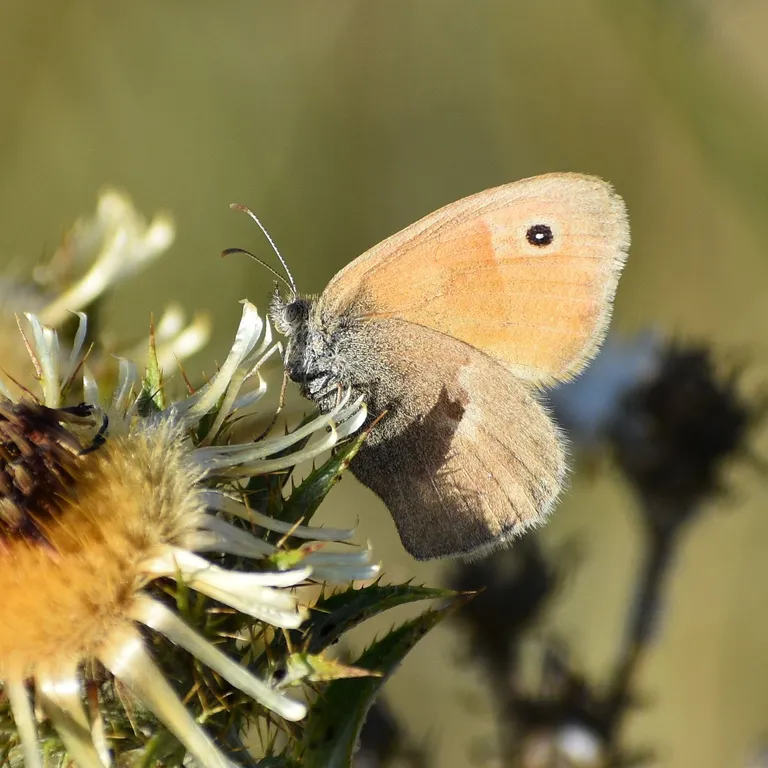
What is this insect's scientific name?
Coenonympha pamphilus
